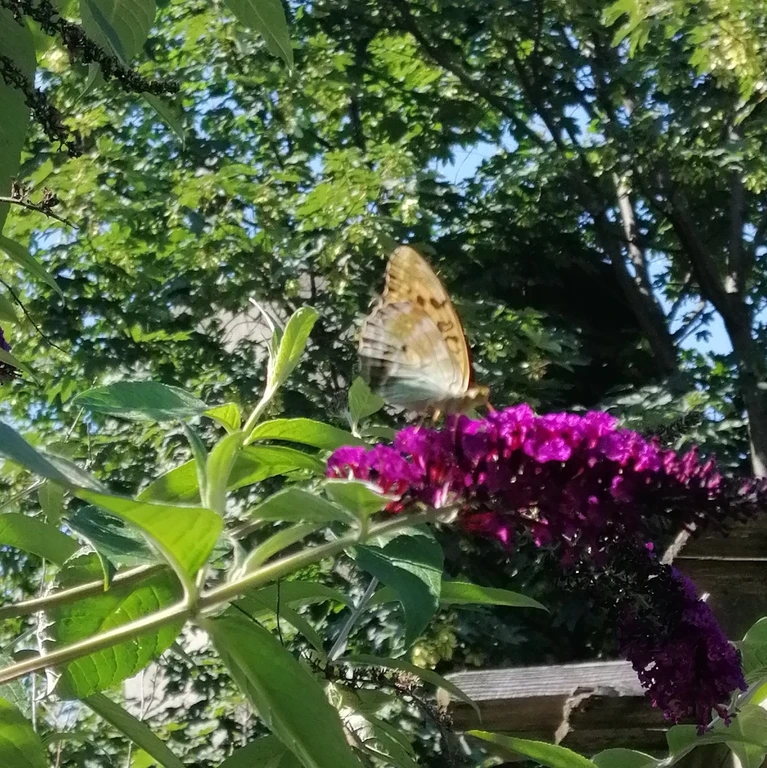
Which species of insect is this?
Argynnis paphia
